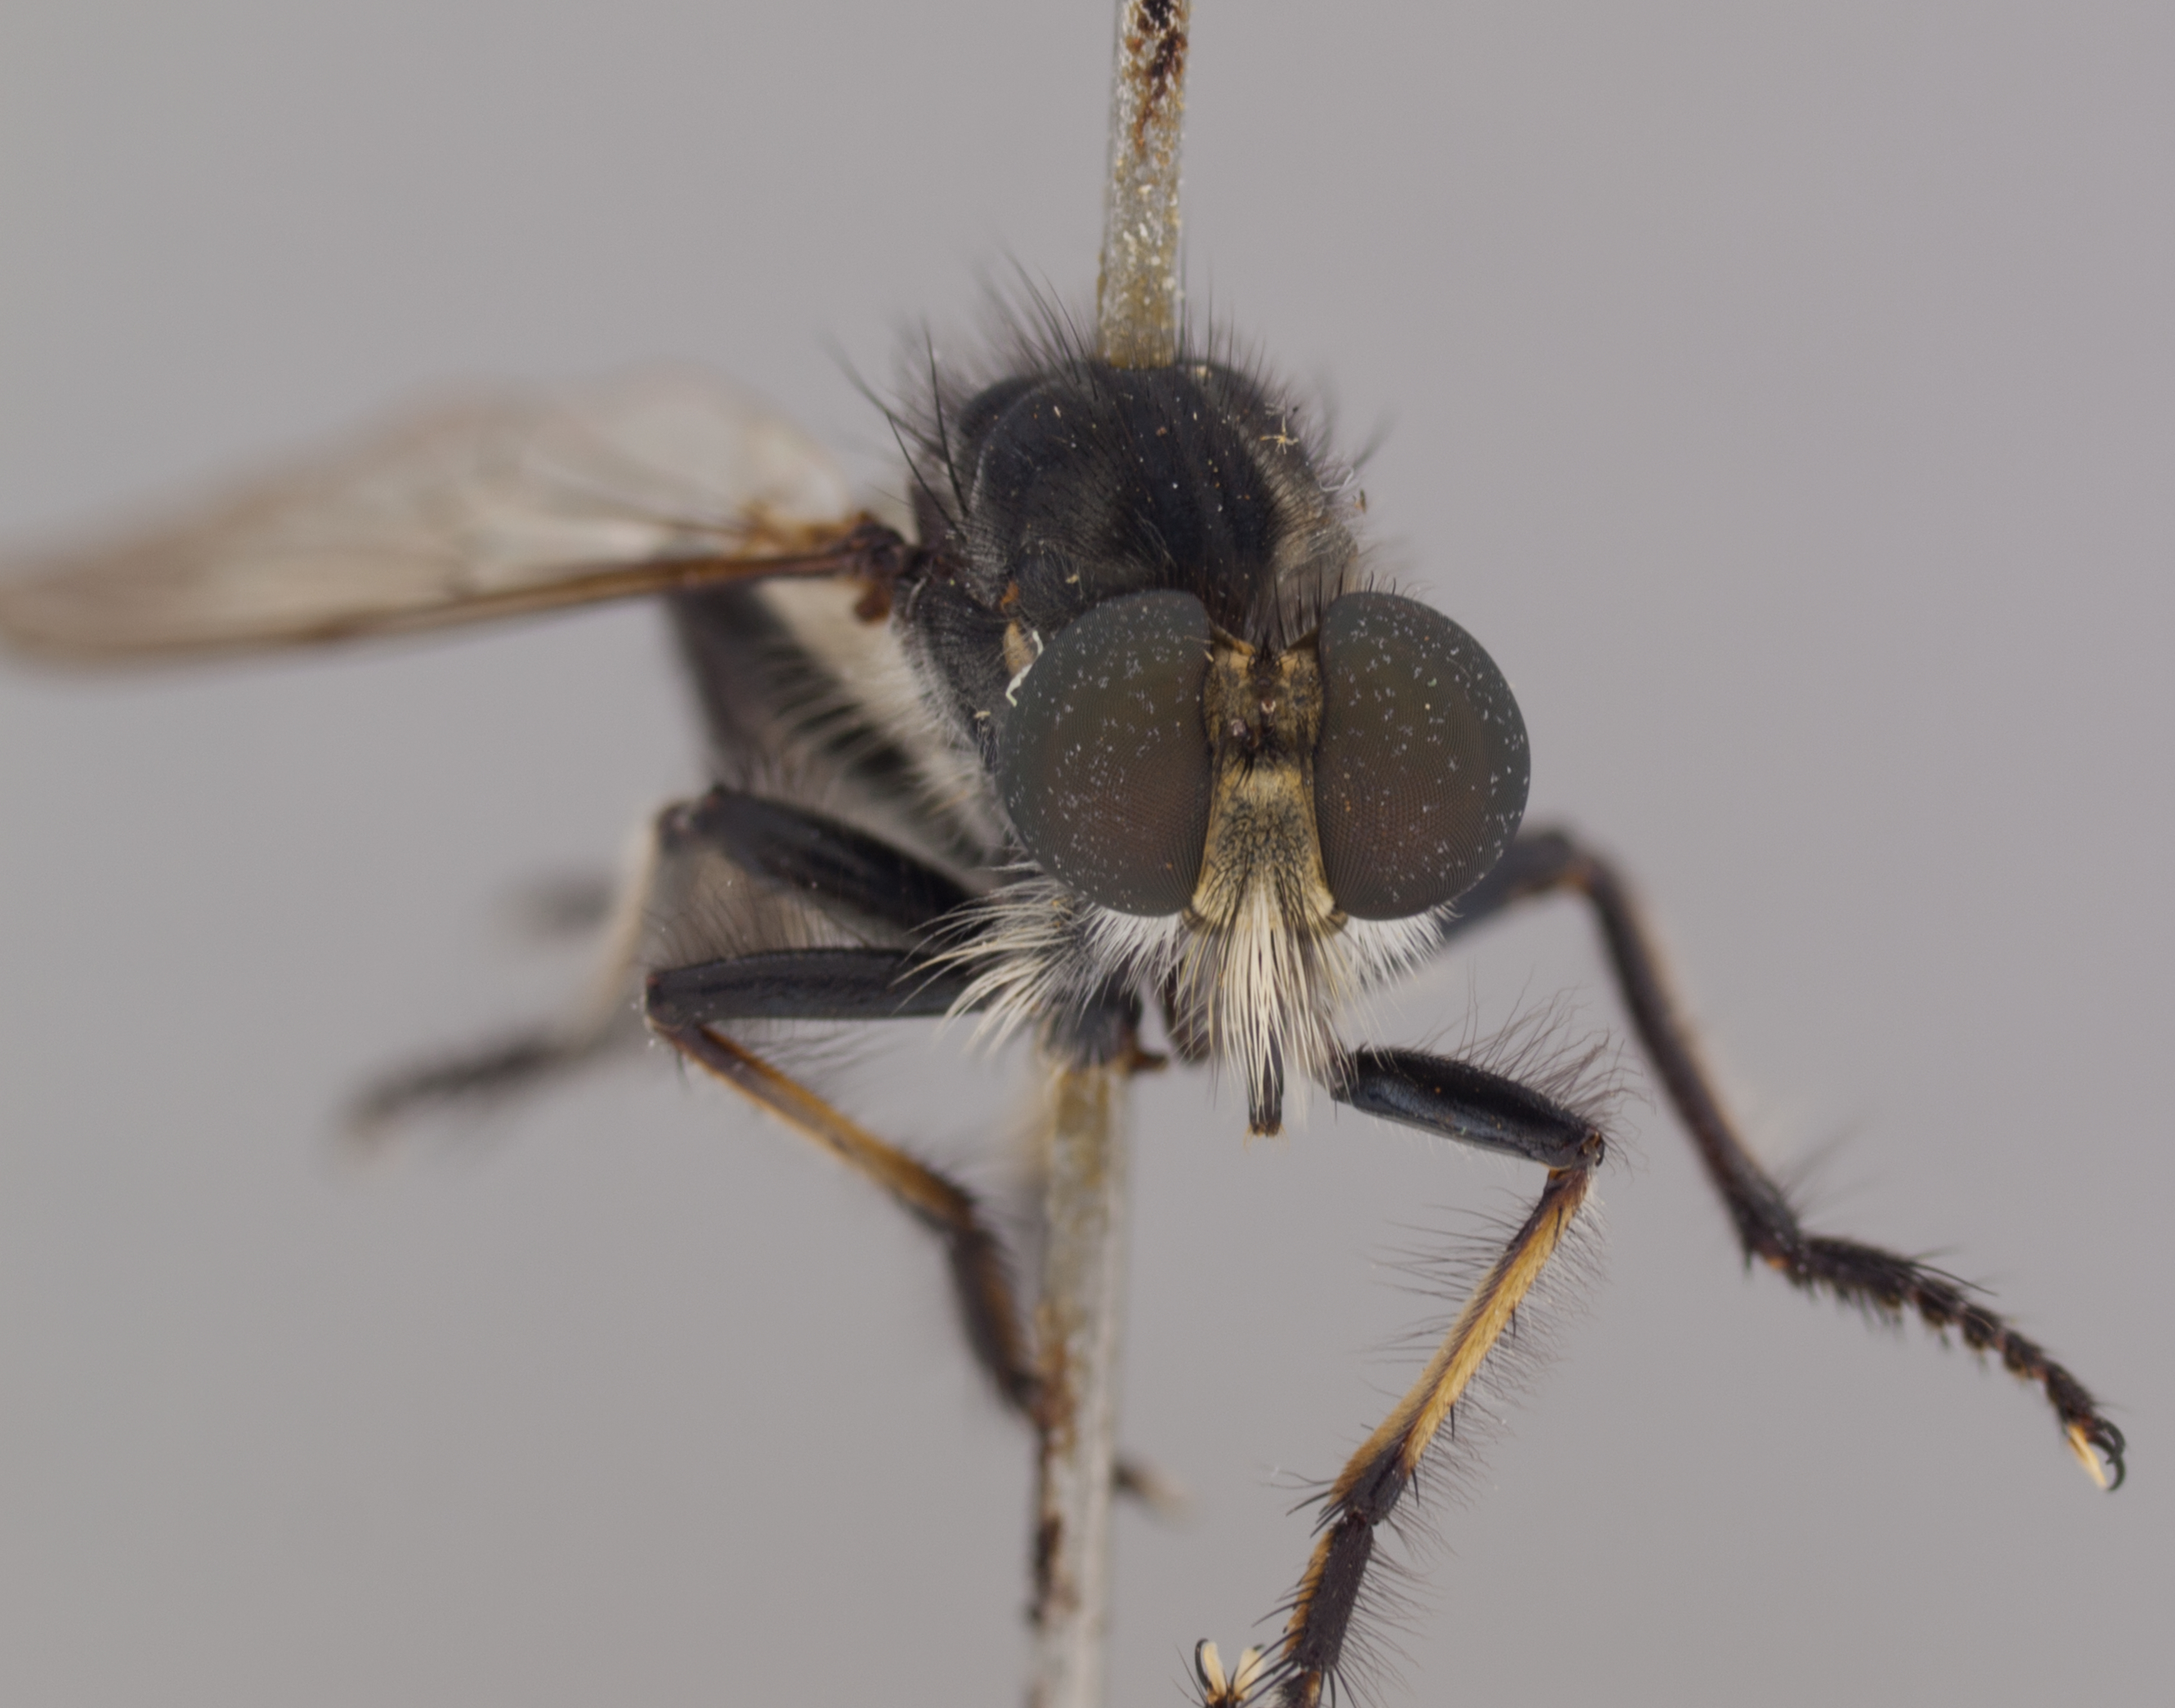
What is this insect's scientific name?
Astochia lancealata
